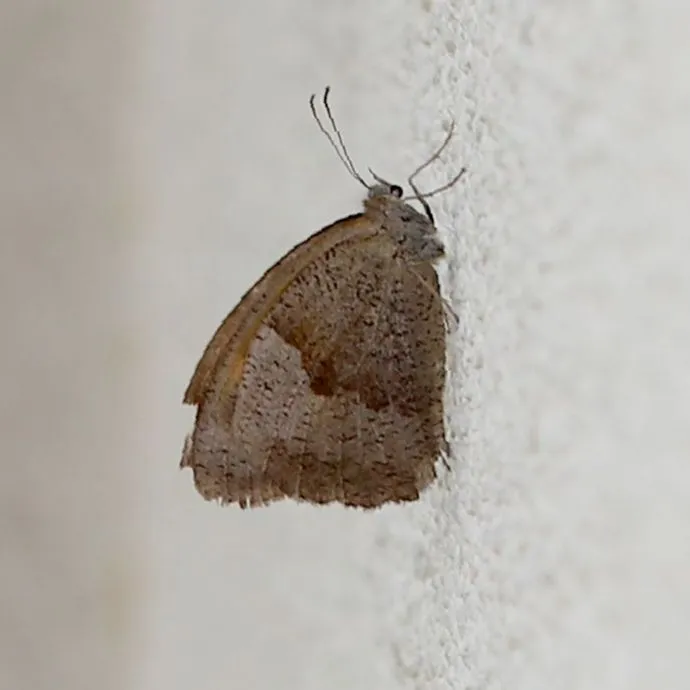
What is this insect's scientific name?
Maniola jurtina
